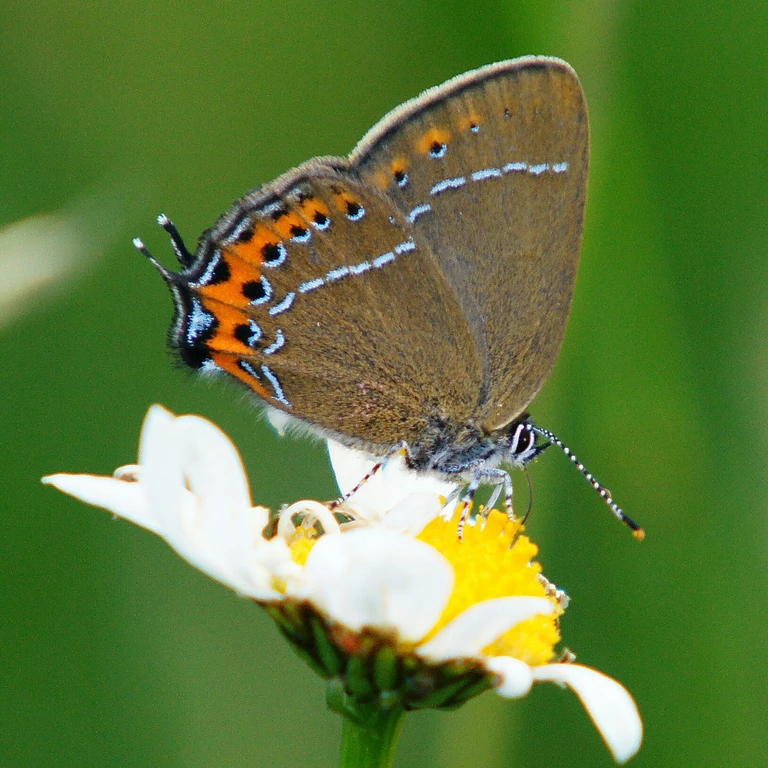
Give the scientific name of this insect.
Satyrium pruni (also Fixsenia pruni)
